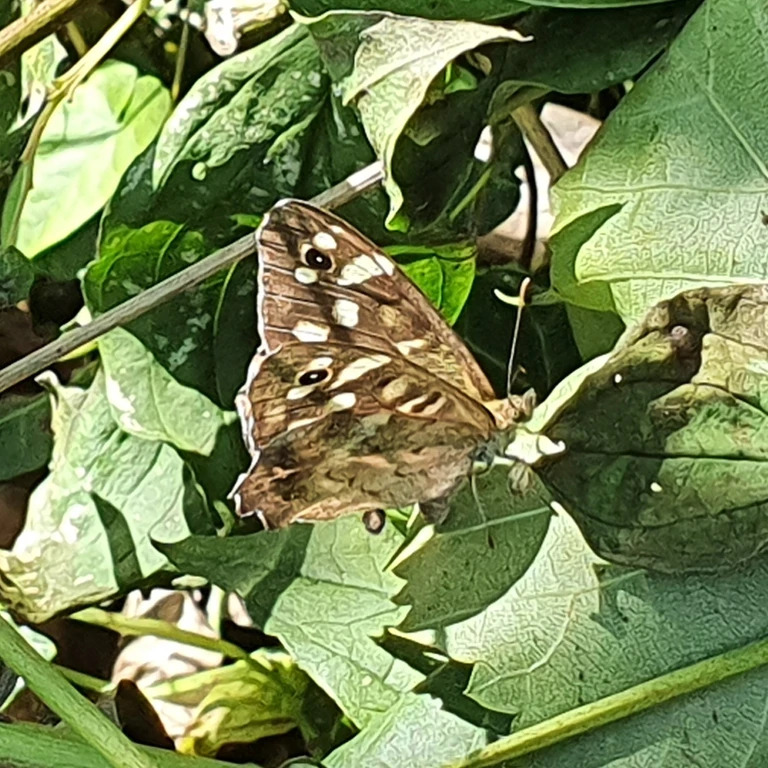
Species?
Pararge aegeria
